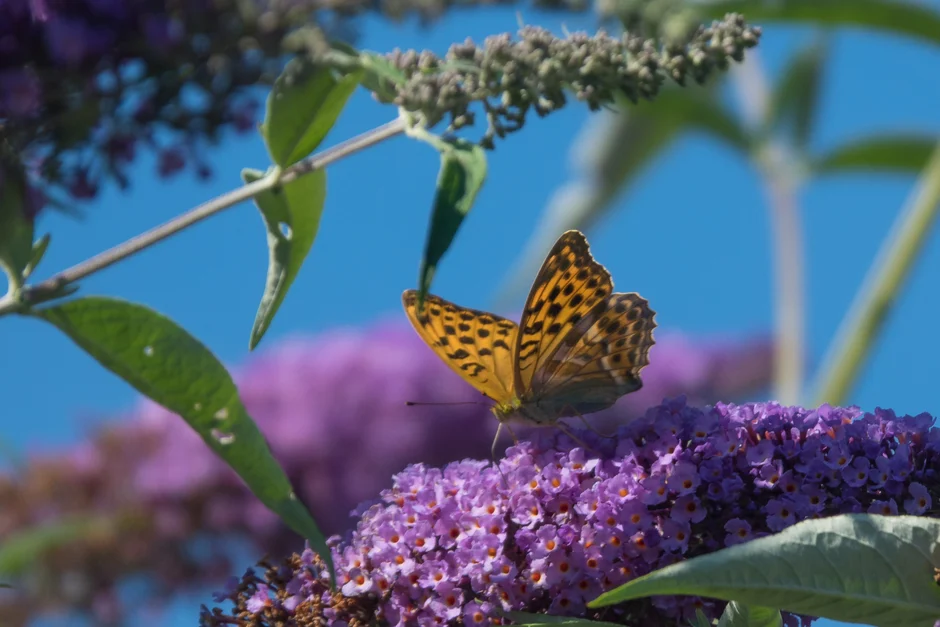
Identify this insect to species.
Argynnis paphia
